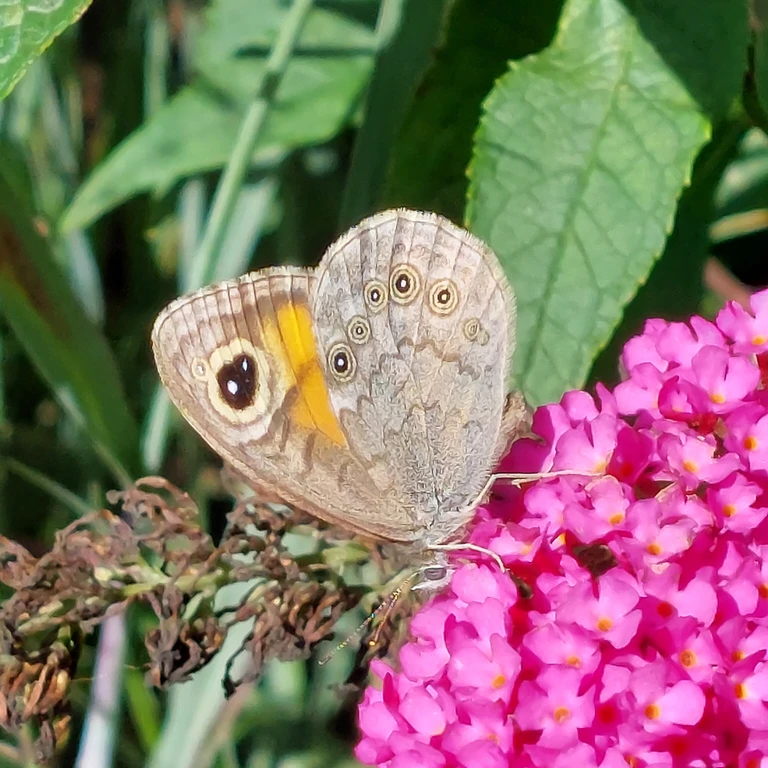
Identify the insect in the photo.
Lasiommata maera (also Pararge maera)
